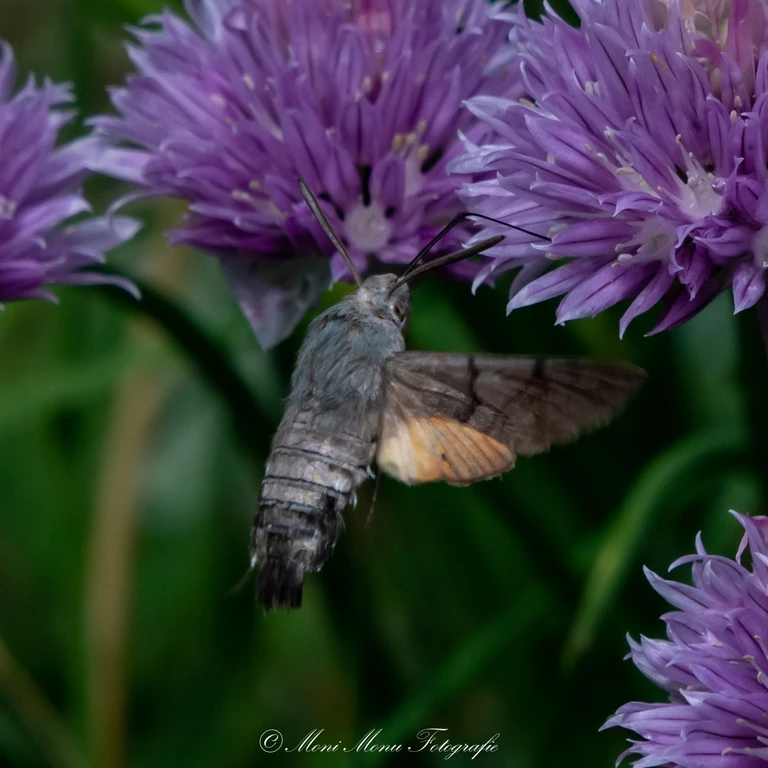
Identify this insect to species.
Macroglossum stellatarum
